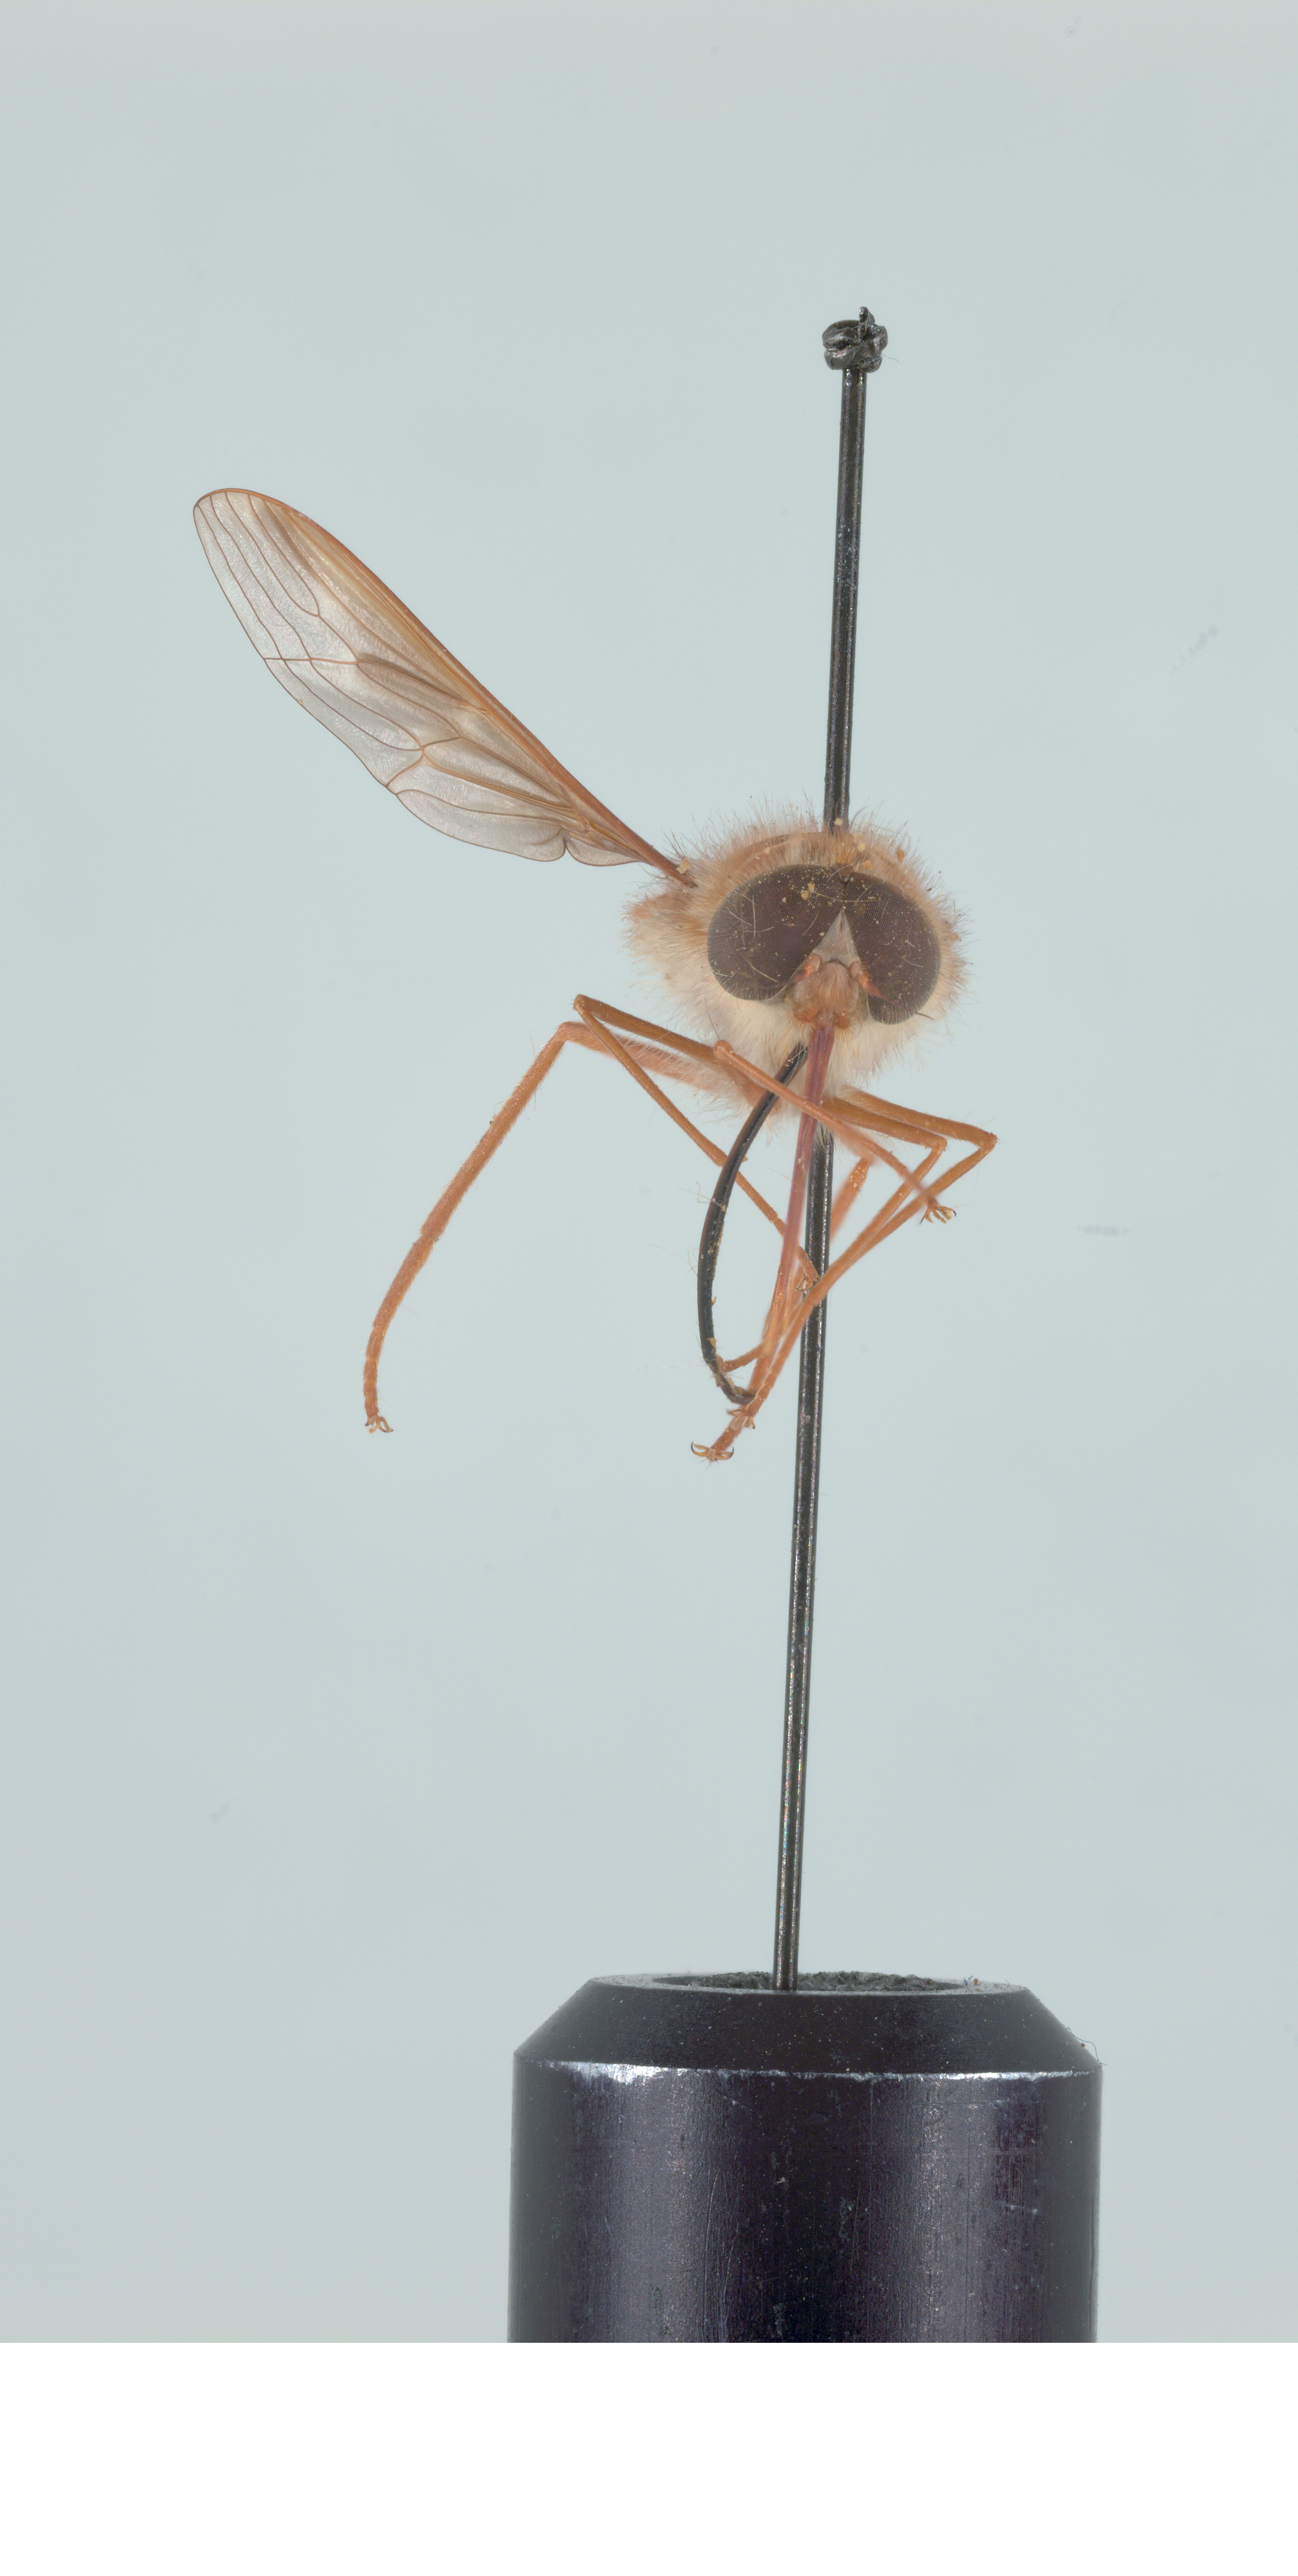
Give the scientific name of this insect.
Hirmoneura nubipennis (also Trichophthalma nubipennis)
